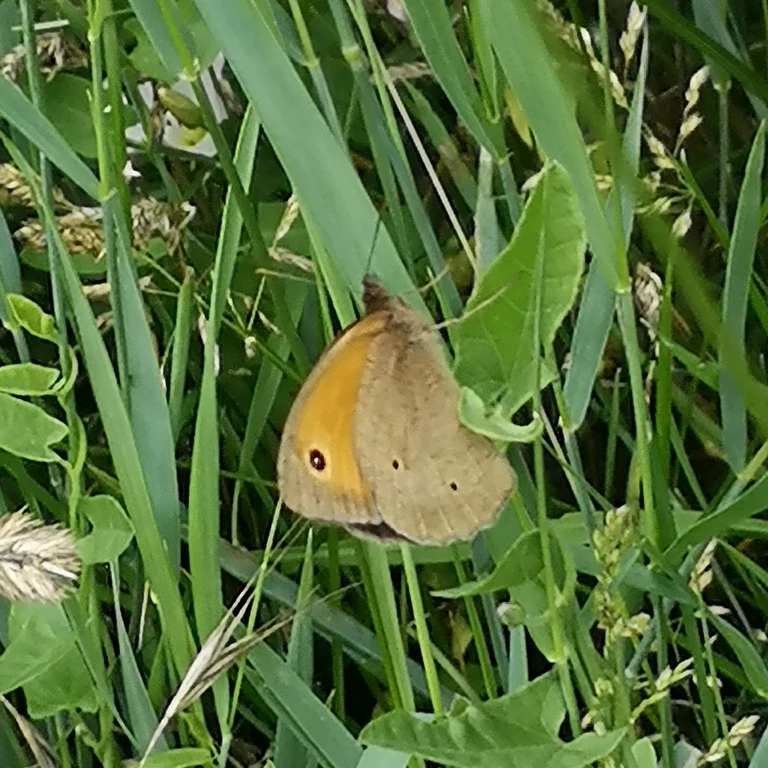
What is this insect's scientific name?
Maniola jurtina
